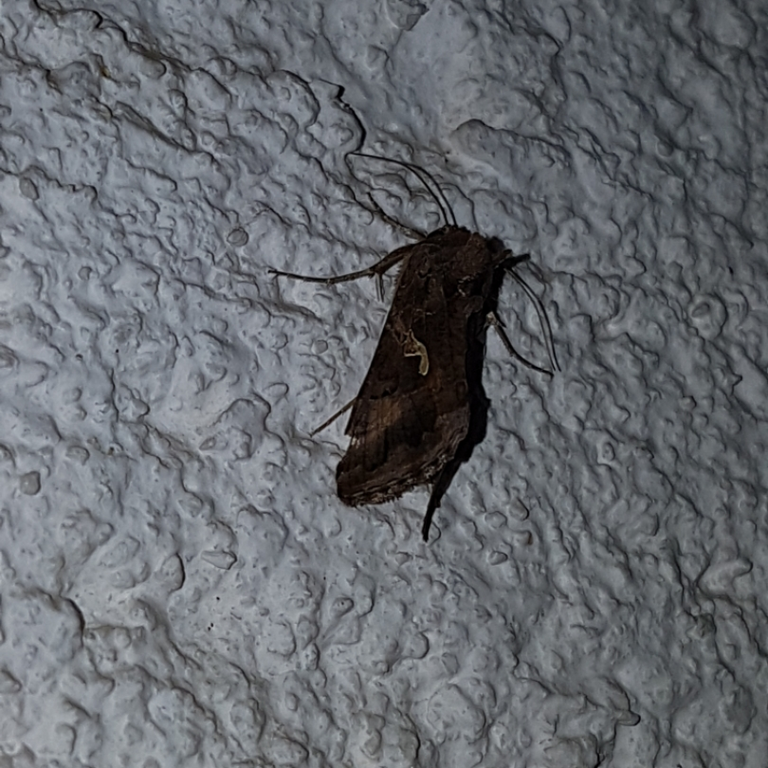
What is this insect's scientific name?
Autographa gamma
